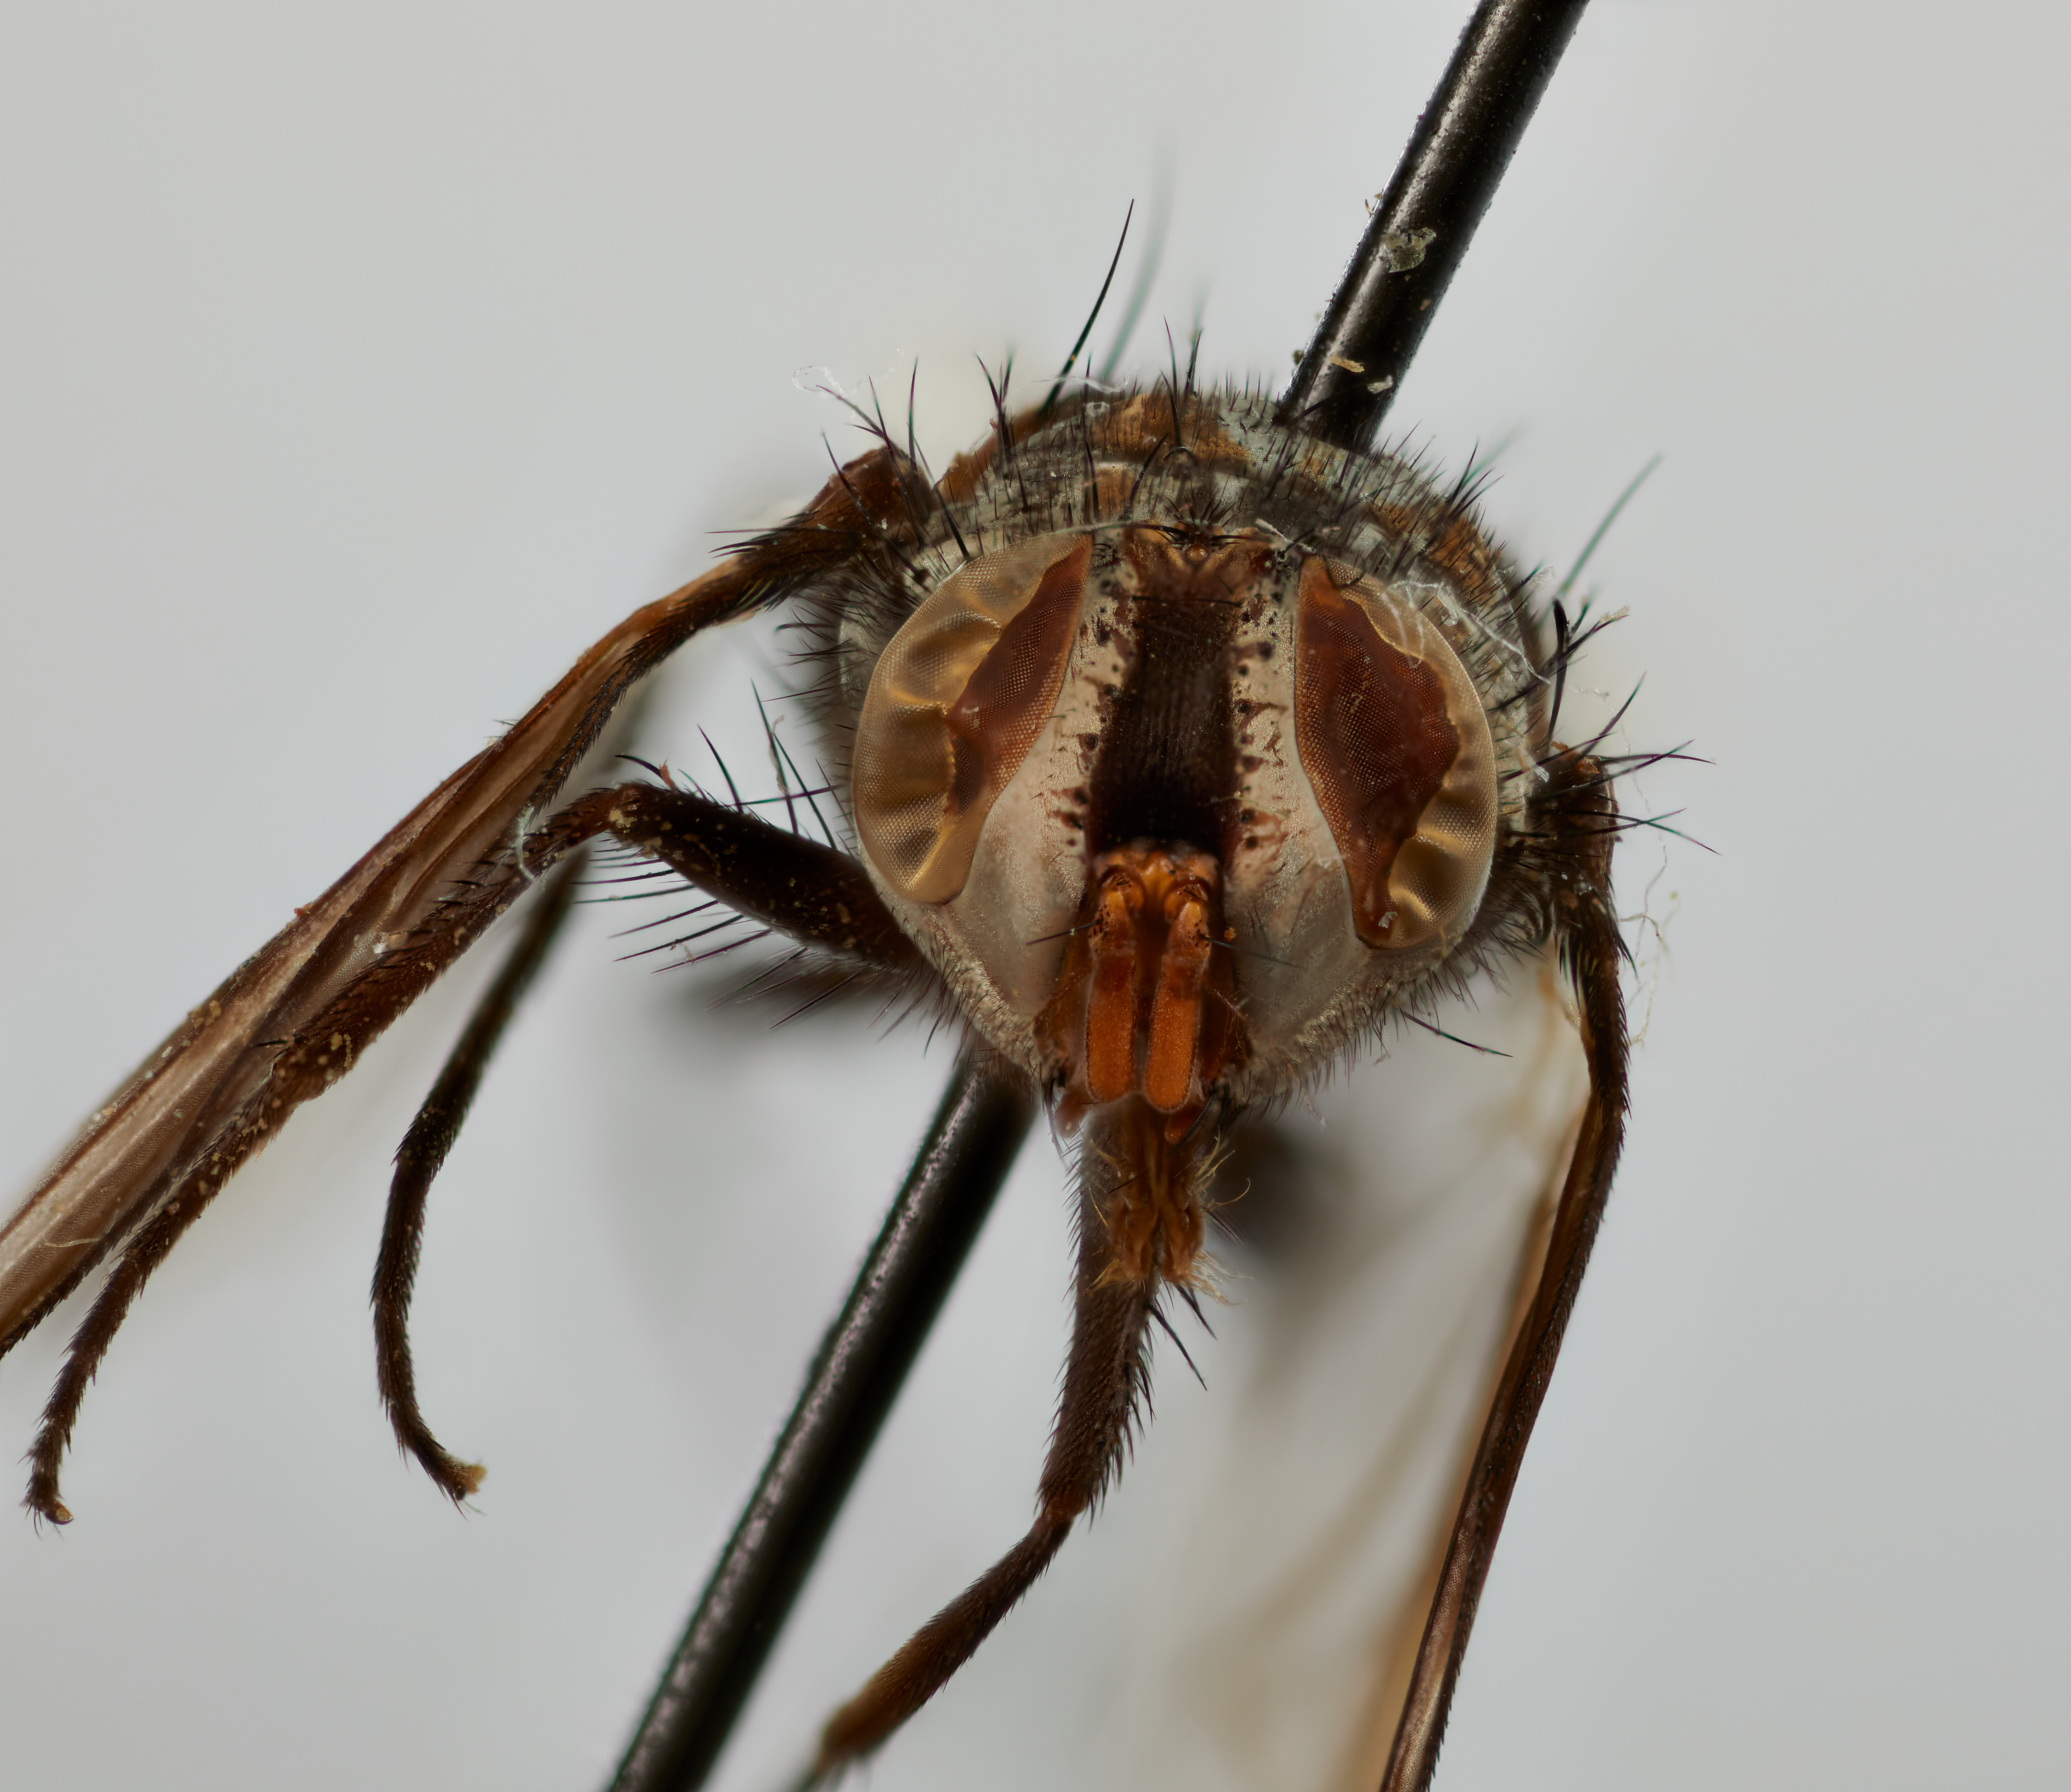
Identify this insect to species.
Theresiopsis ficorum
